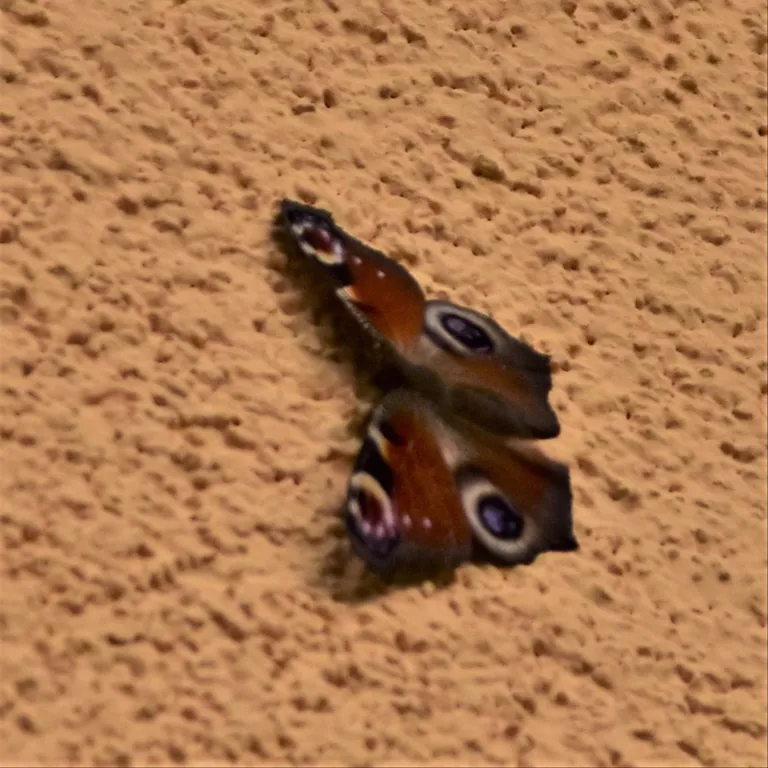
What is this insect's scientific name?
Aglais io
